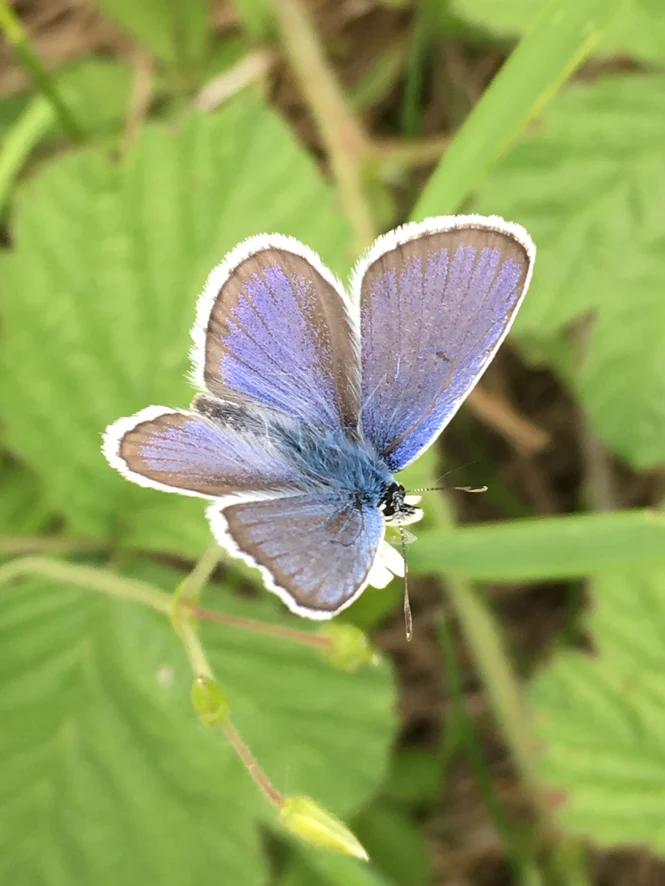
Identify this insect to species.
Plebejus argus
